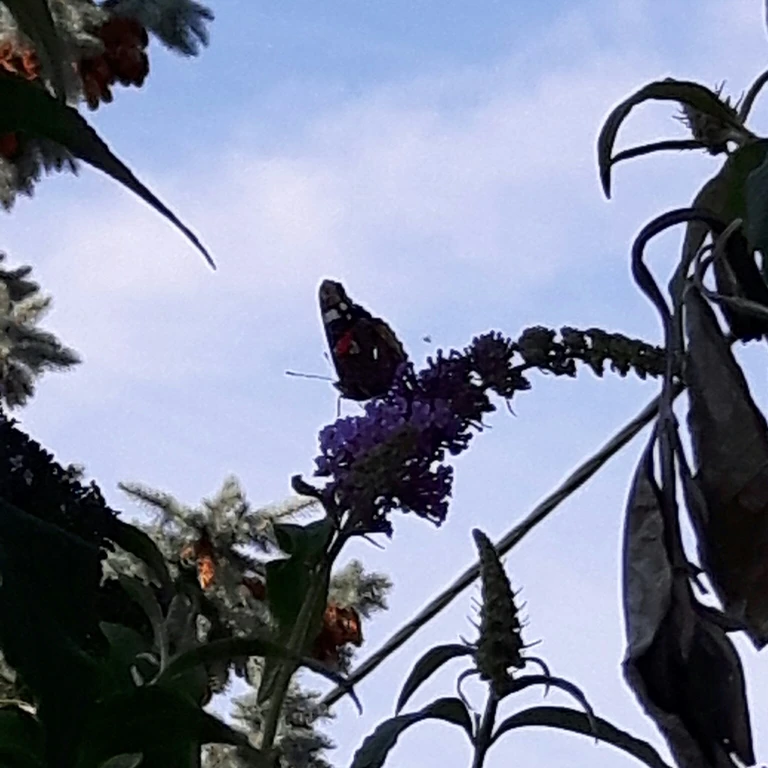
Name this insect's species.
Vanessa atalanta
